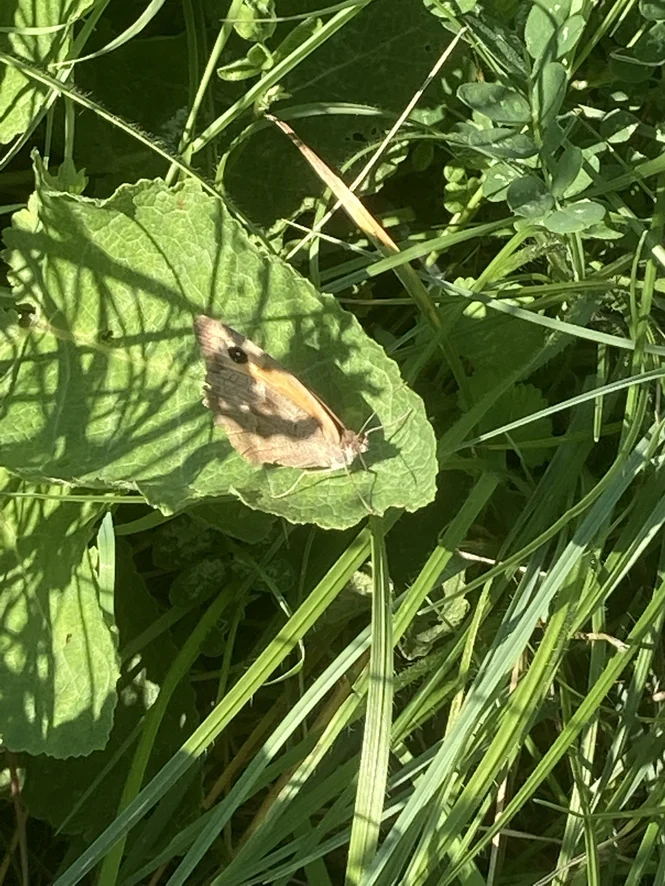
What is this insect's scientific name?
Maniola jurtina
